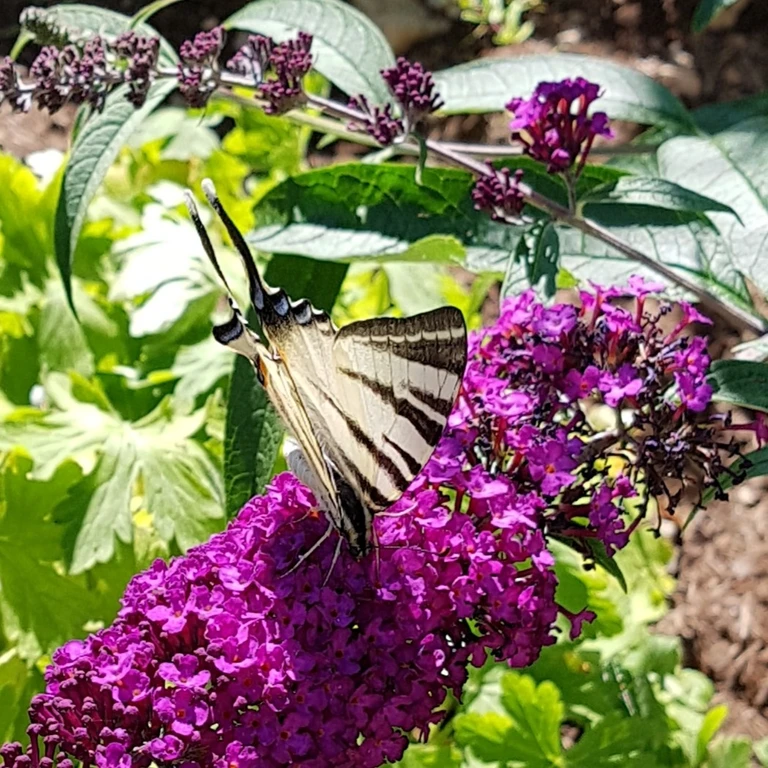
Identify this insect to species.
Iphiclides podalirius
